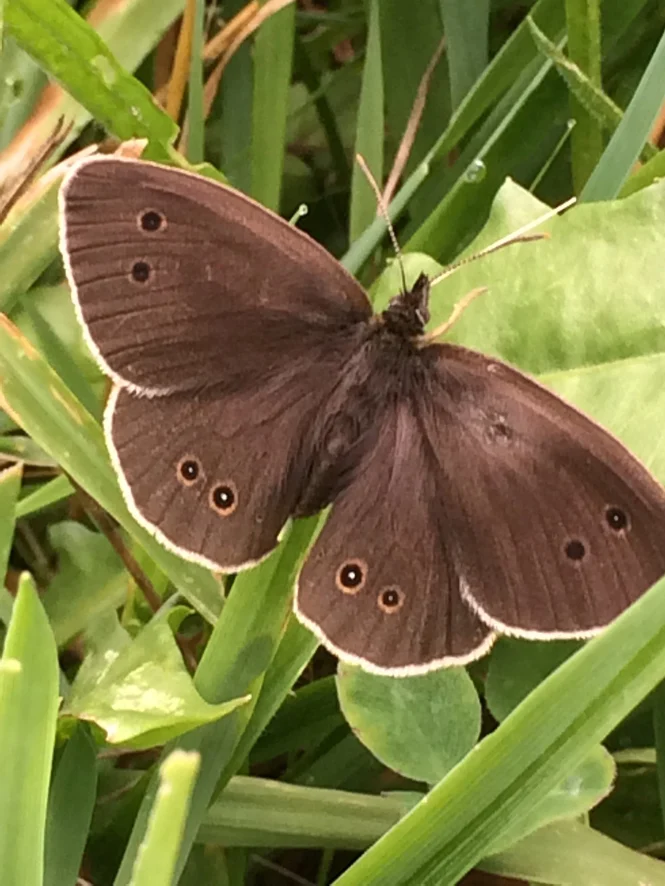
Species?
Aphantopus hyperantus
